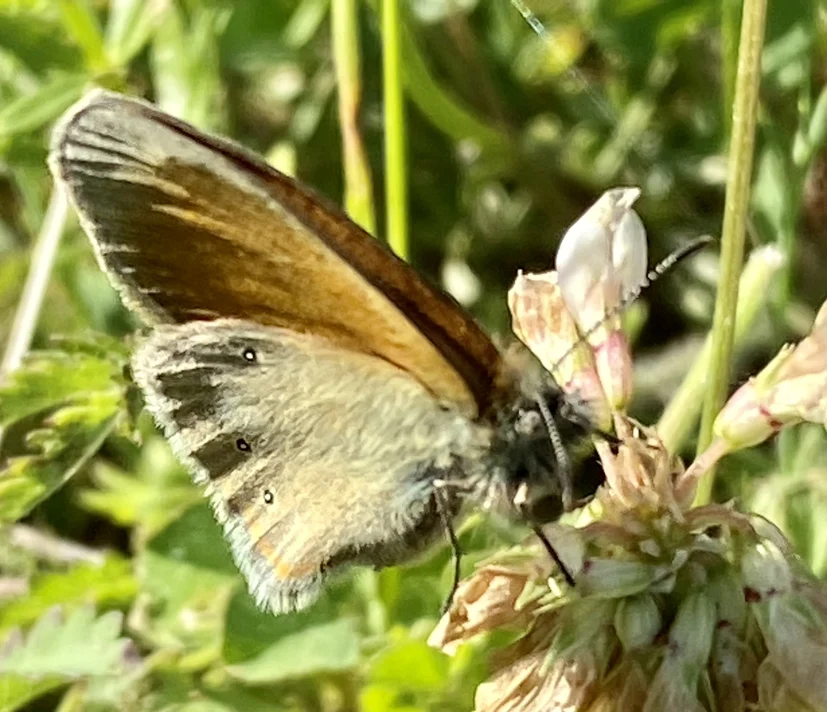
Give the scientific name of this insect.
Coenonympha glycerion (also Coenonympha iphis)
